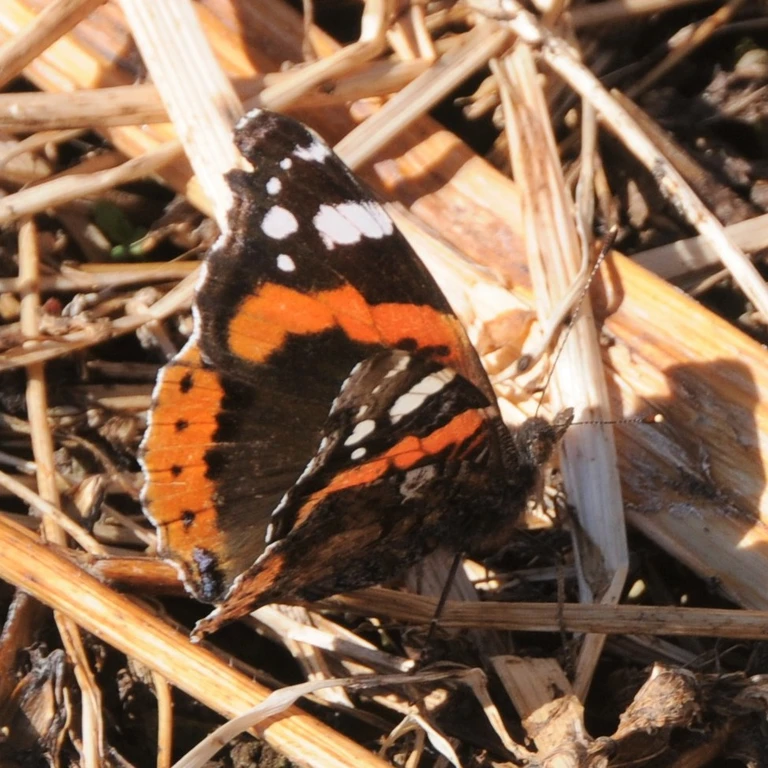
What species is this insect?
Vanessa atalanta
